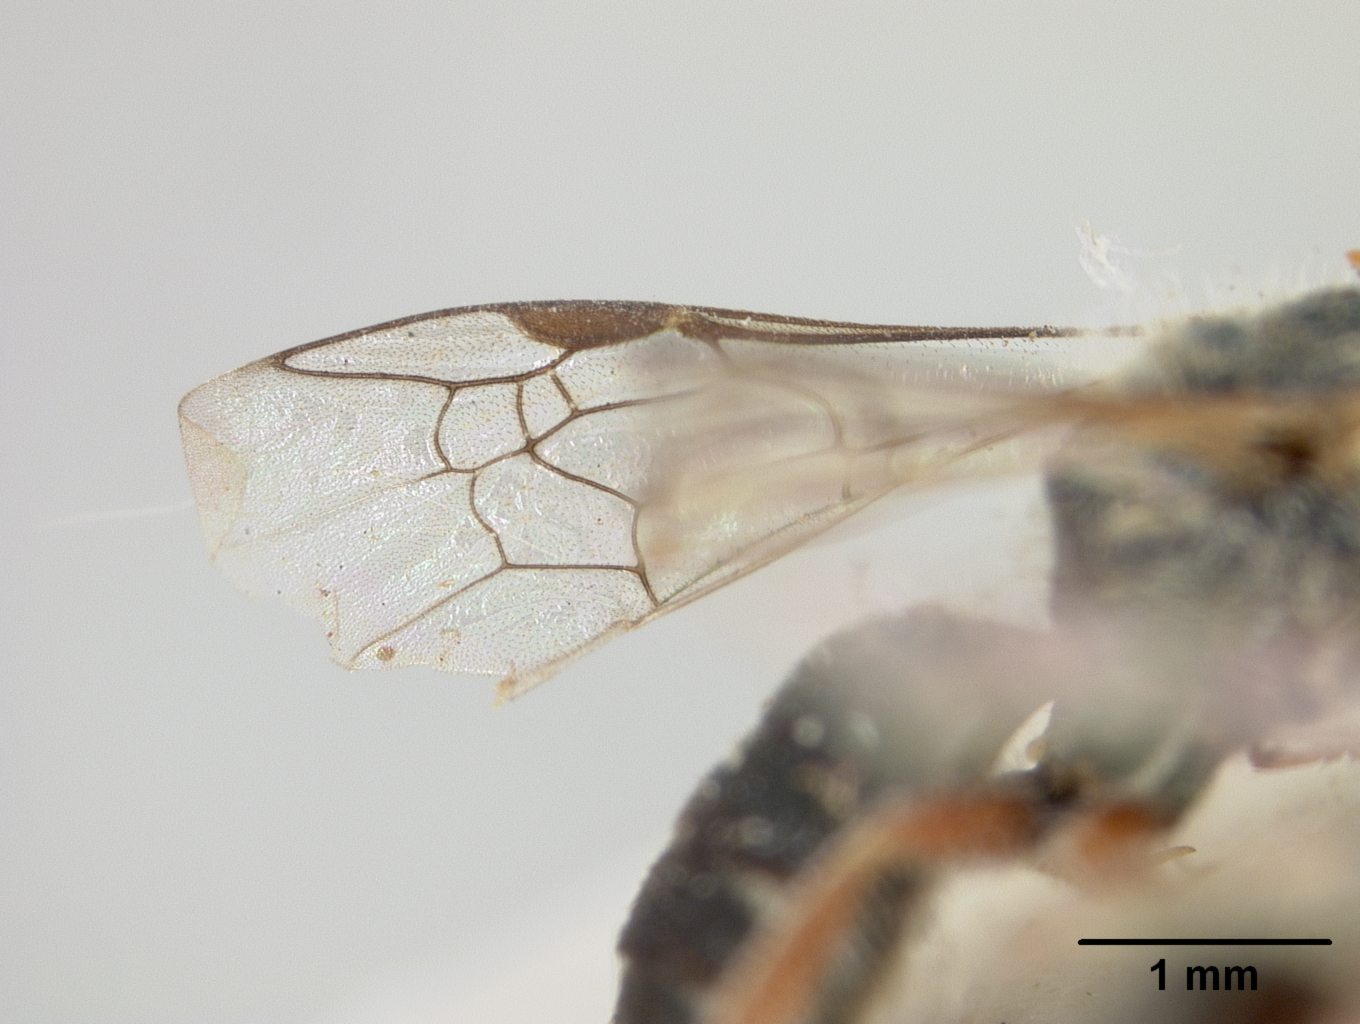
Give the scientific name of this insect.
Halictus dolichocerus
